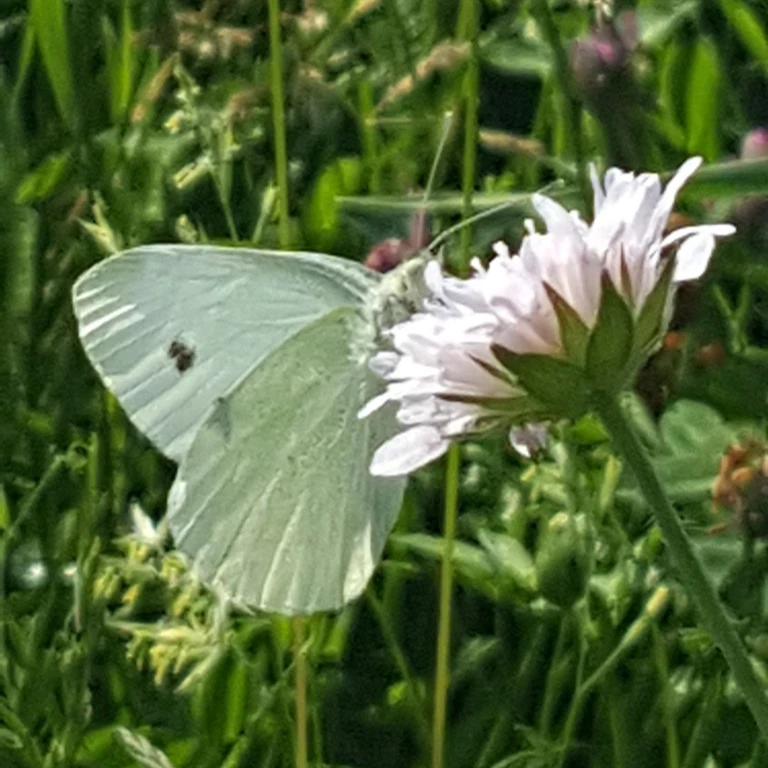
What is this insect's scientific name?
Pieris rapae
